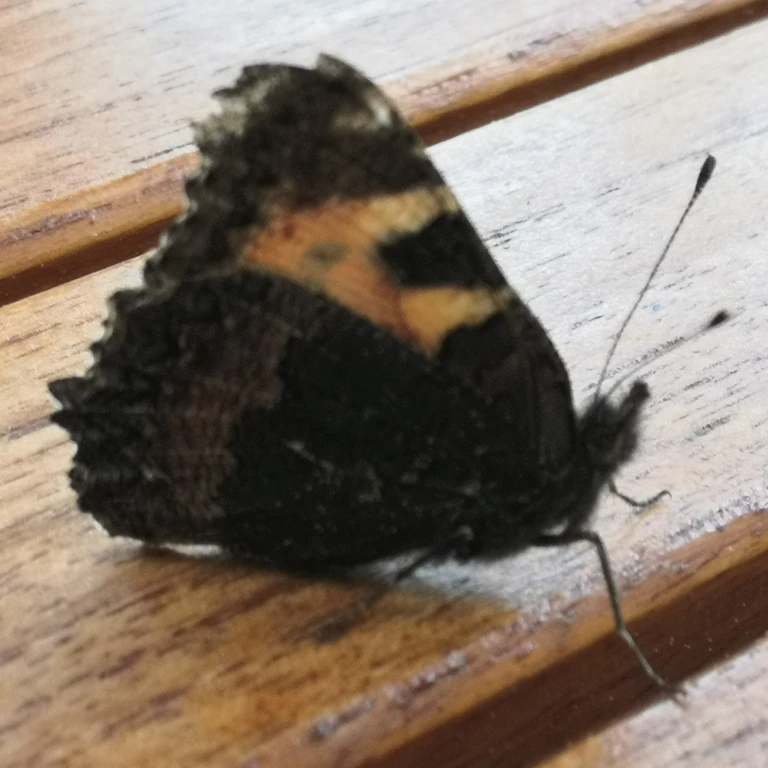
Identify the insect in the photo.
Aglais urticae
